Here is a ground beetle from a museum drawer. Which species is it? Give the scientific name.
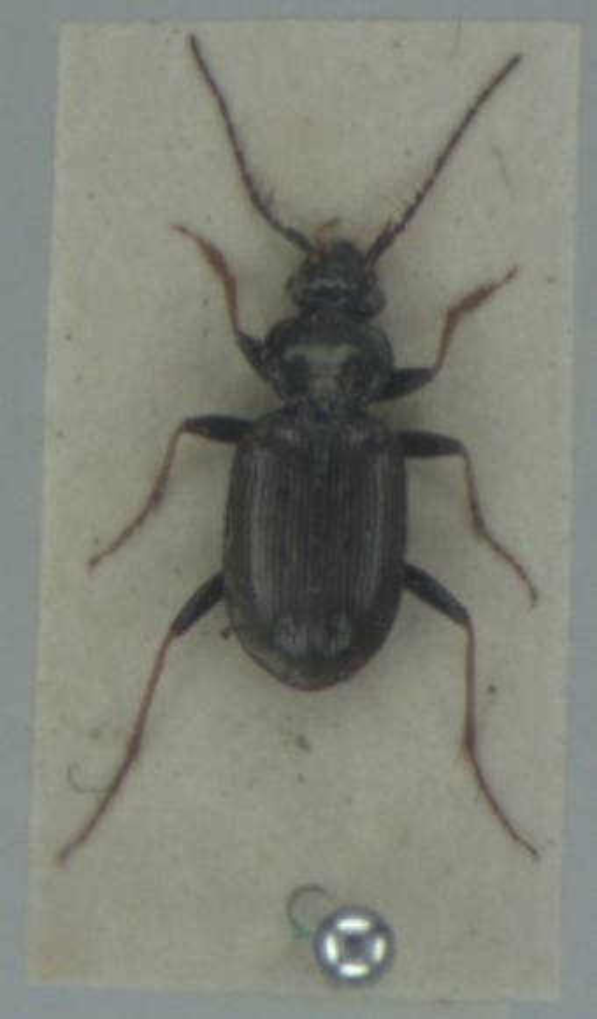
Loricera pilicornis
